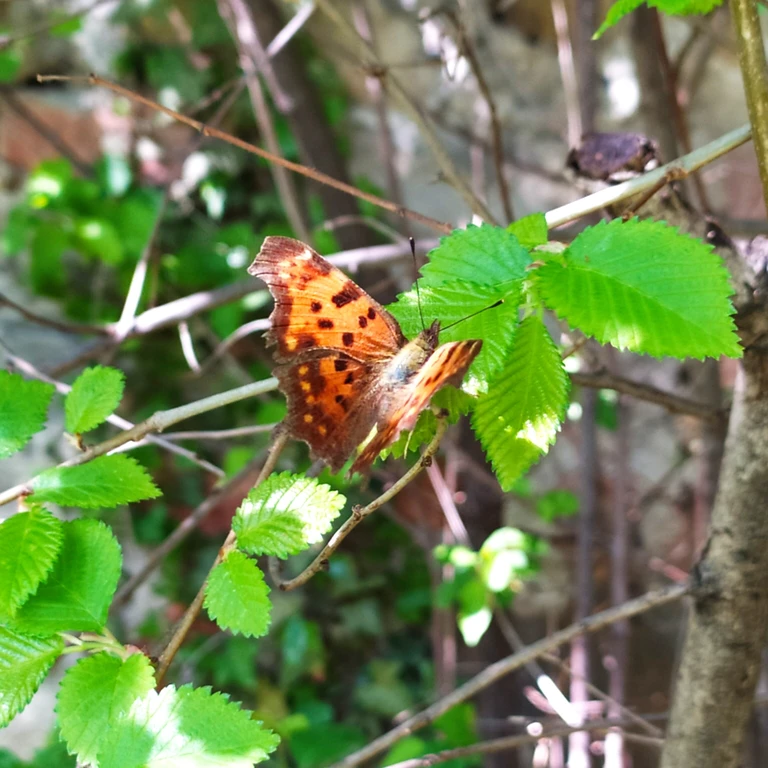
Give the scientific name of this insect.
Polygonia c-album
